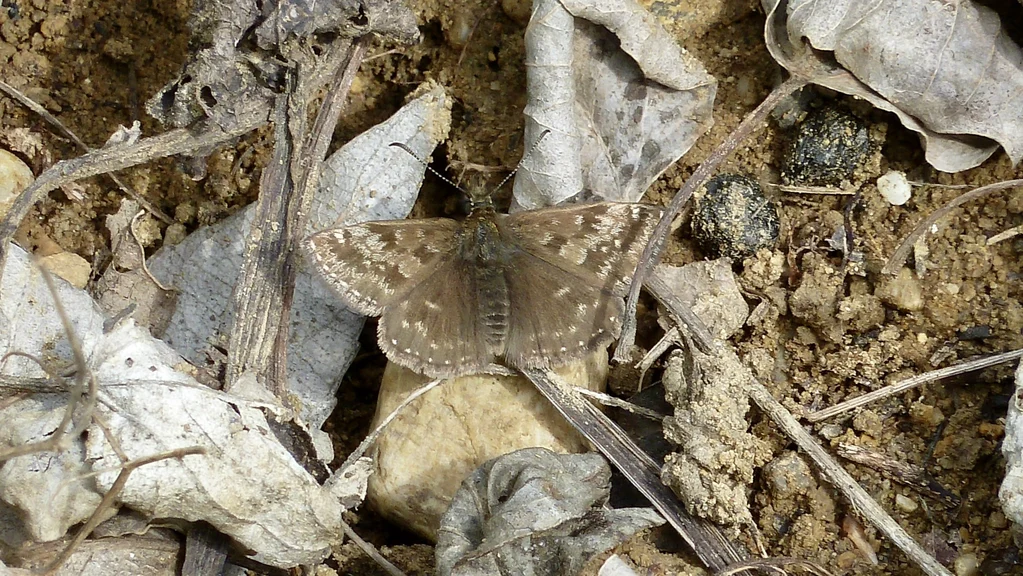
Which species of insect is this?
Erynnis tages
